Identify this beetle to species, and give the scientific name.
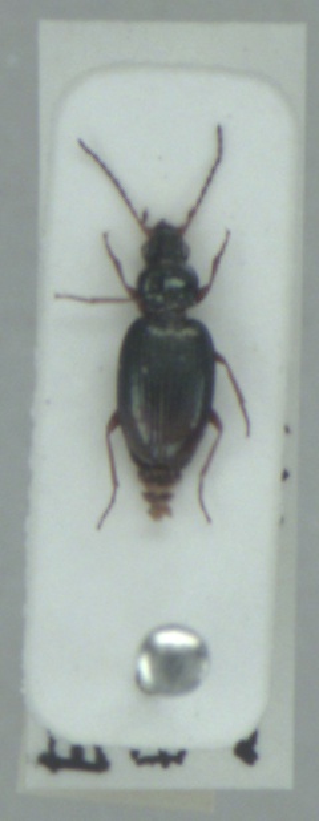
Bembidion deletum
